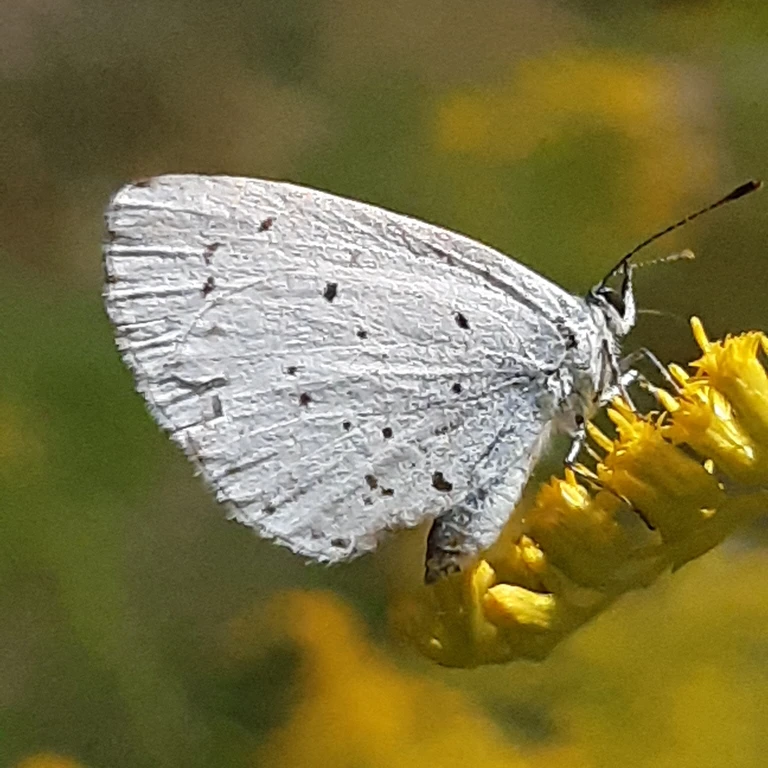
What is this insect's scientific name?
Celastrina argiolus
